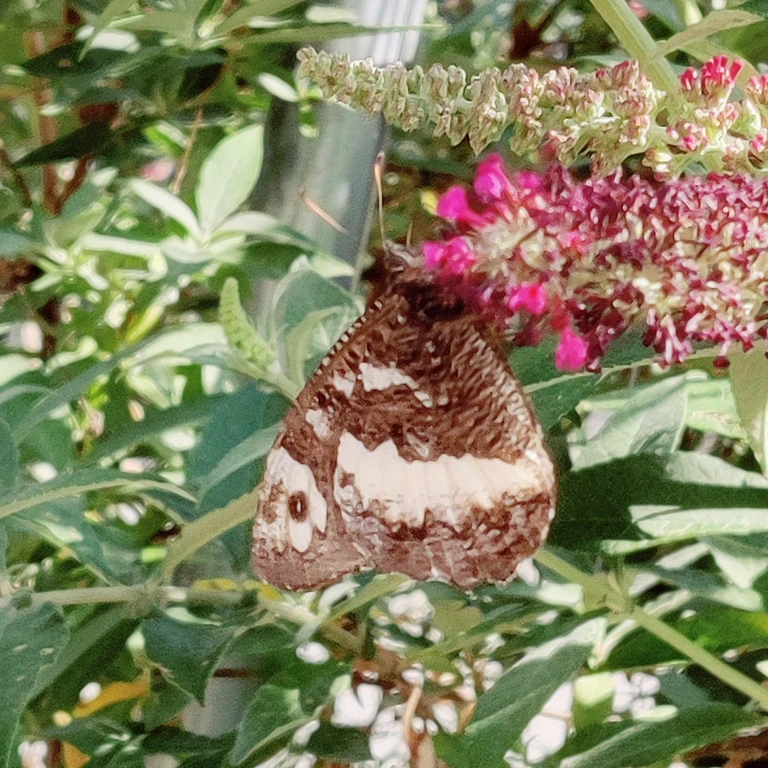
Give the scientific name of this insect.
Brintesia circe
